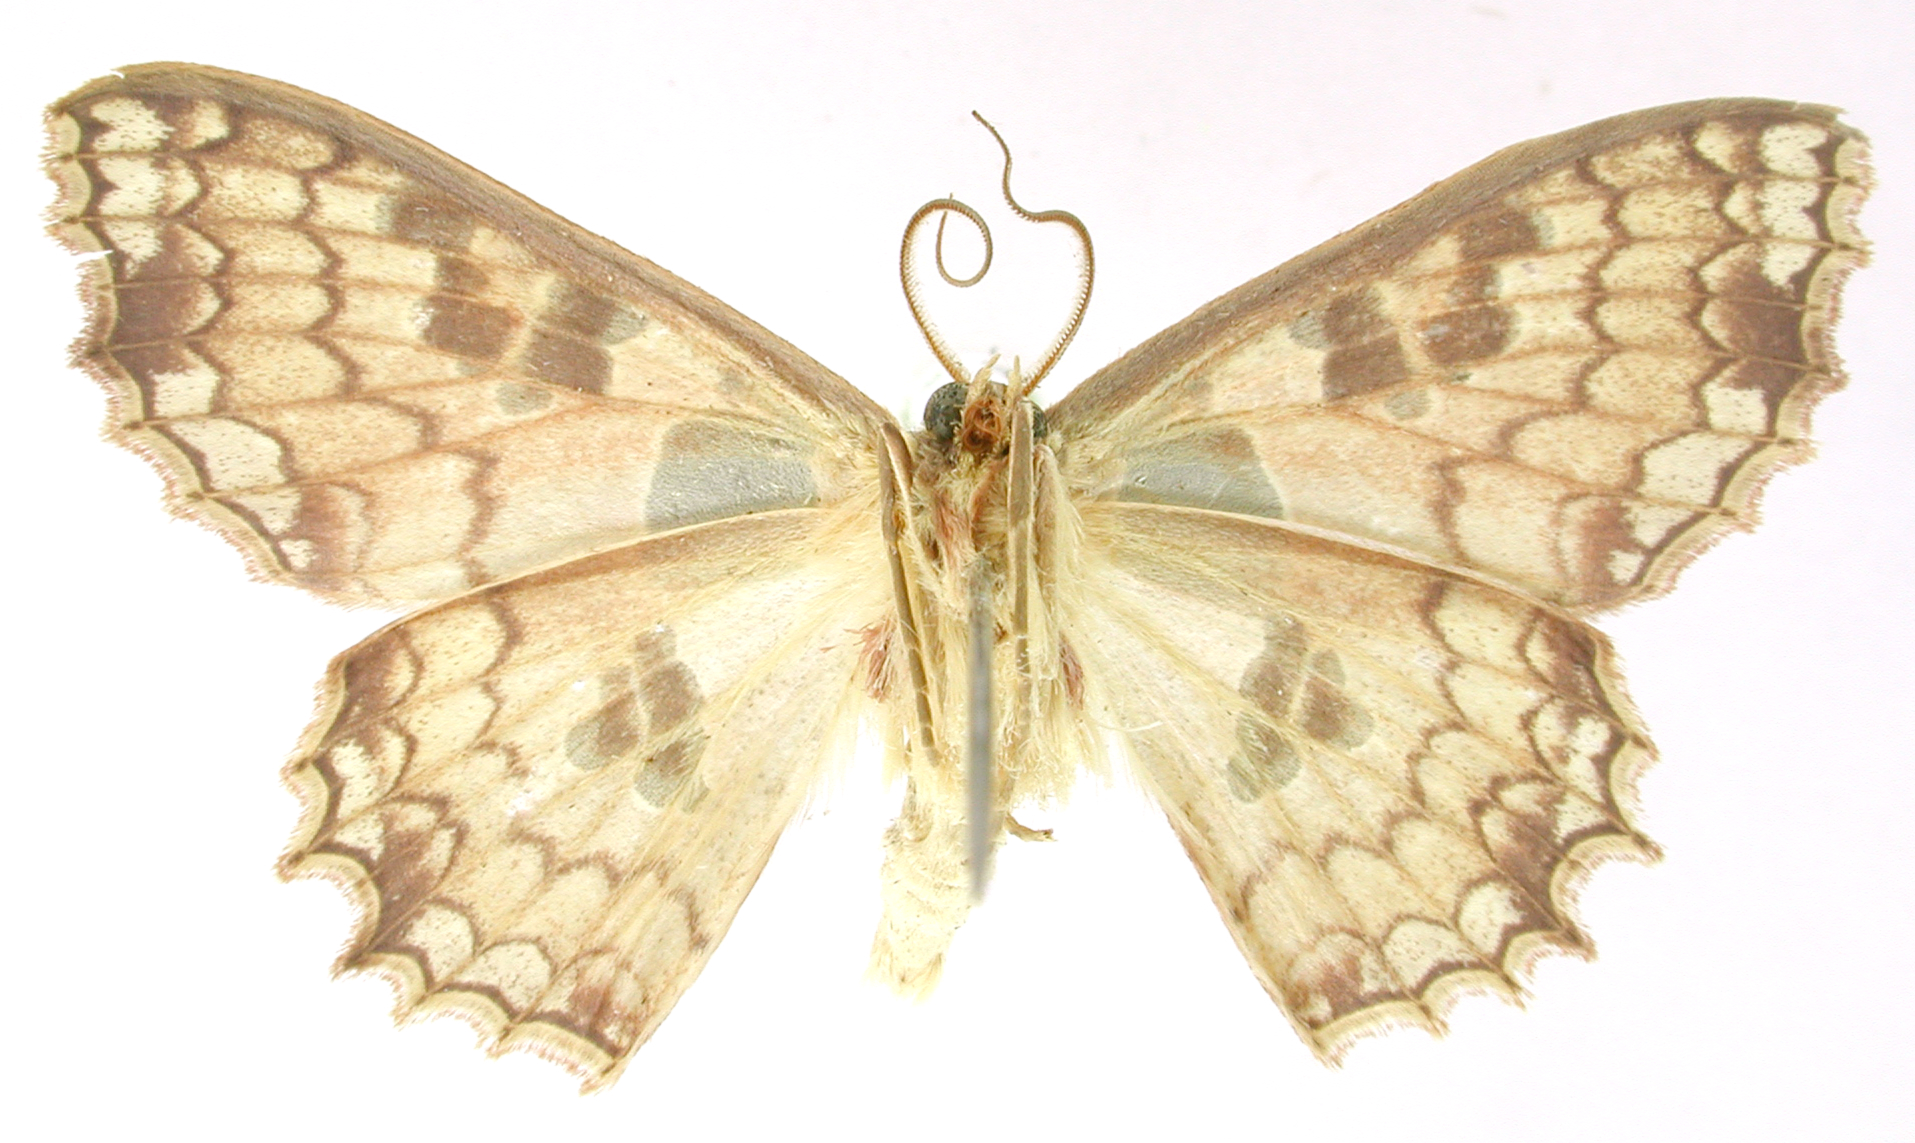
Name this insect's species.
Trygodes amphion
